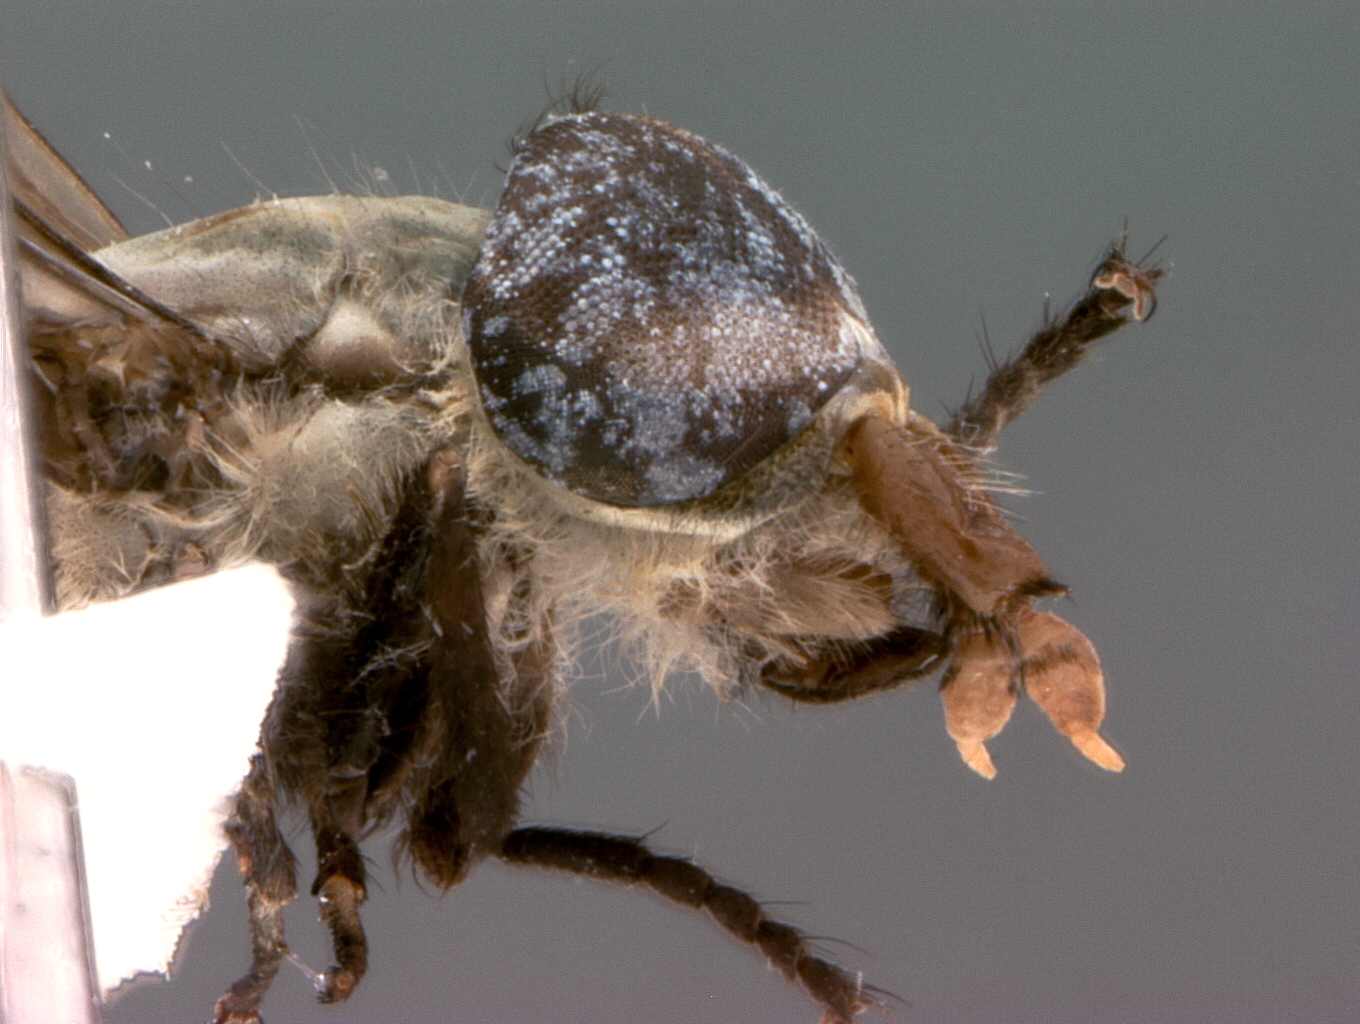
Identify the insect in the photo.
Haematopota scanloni
